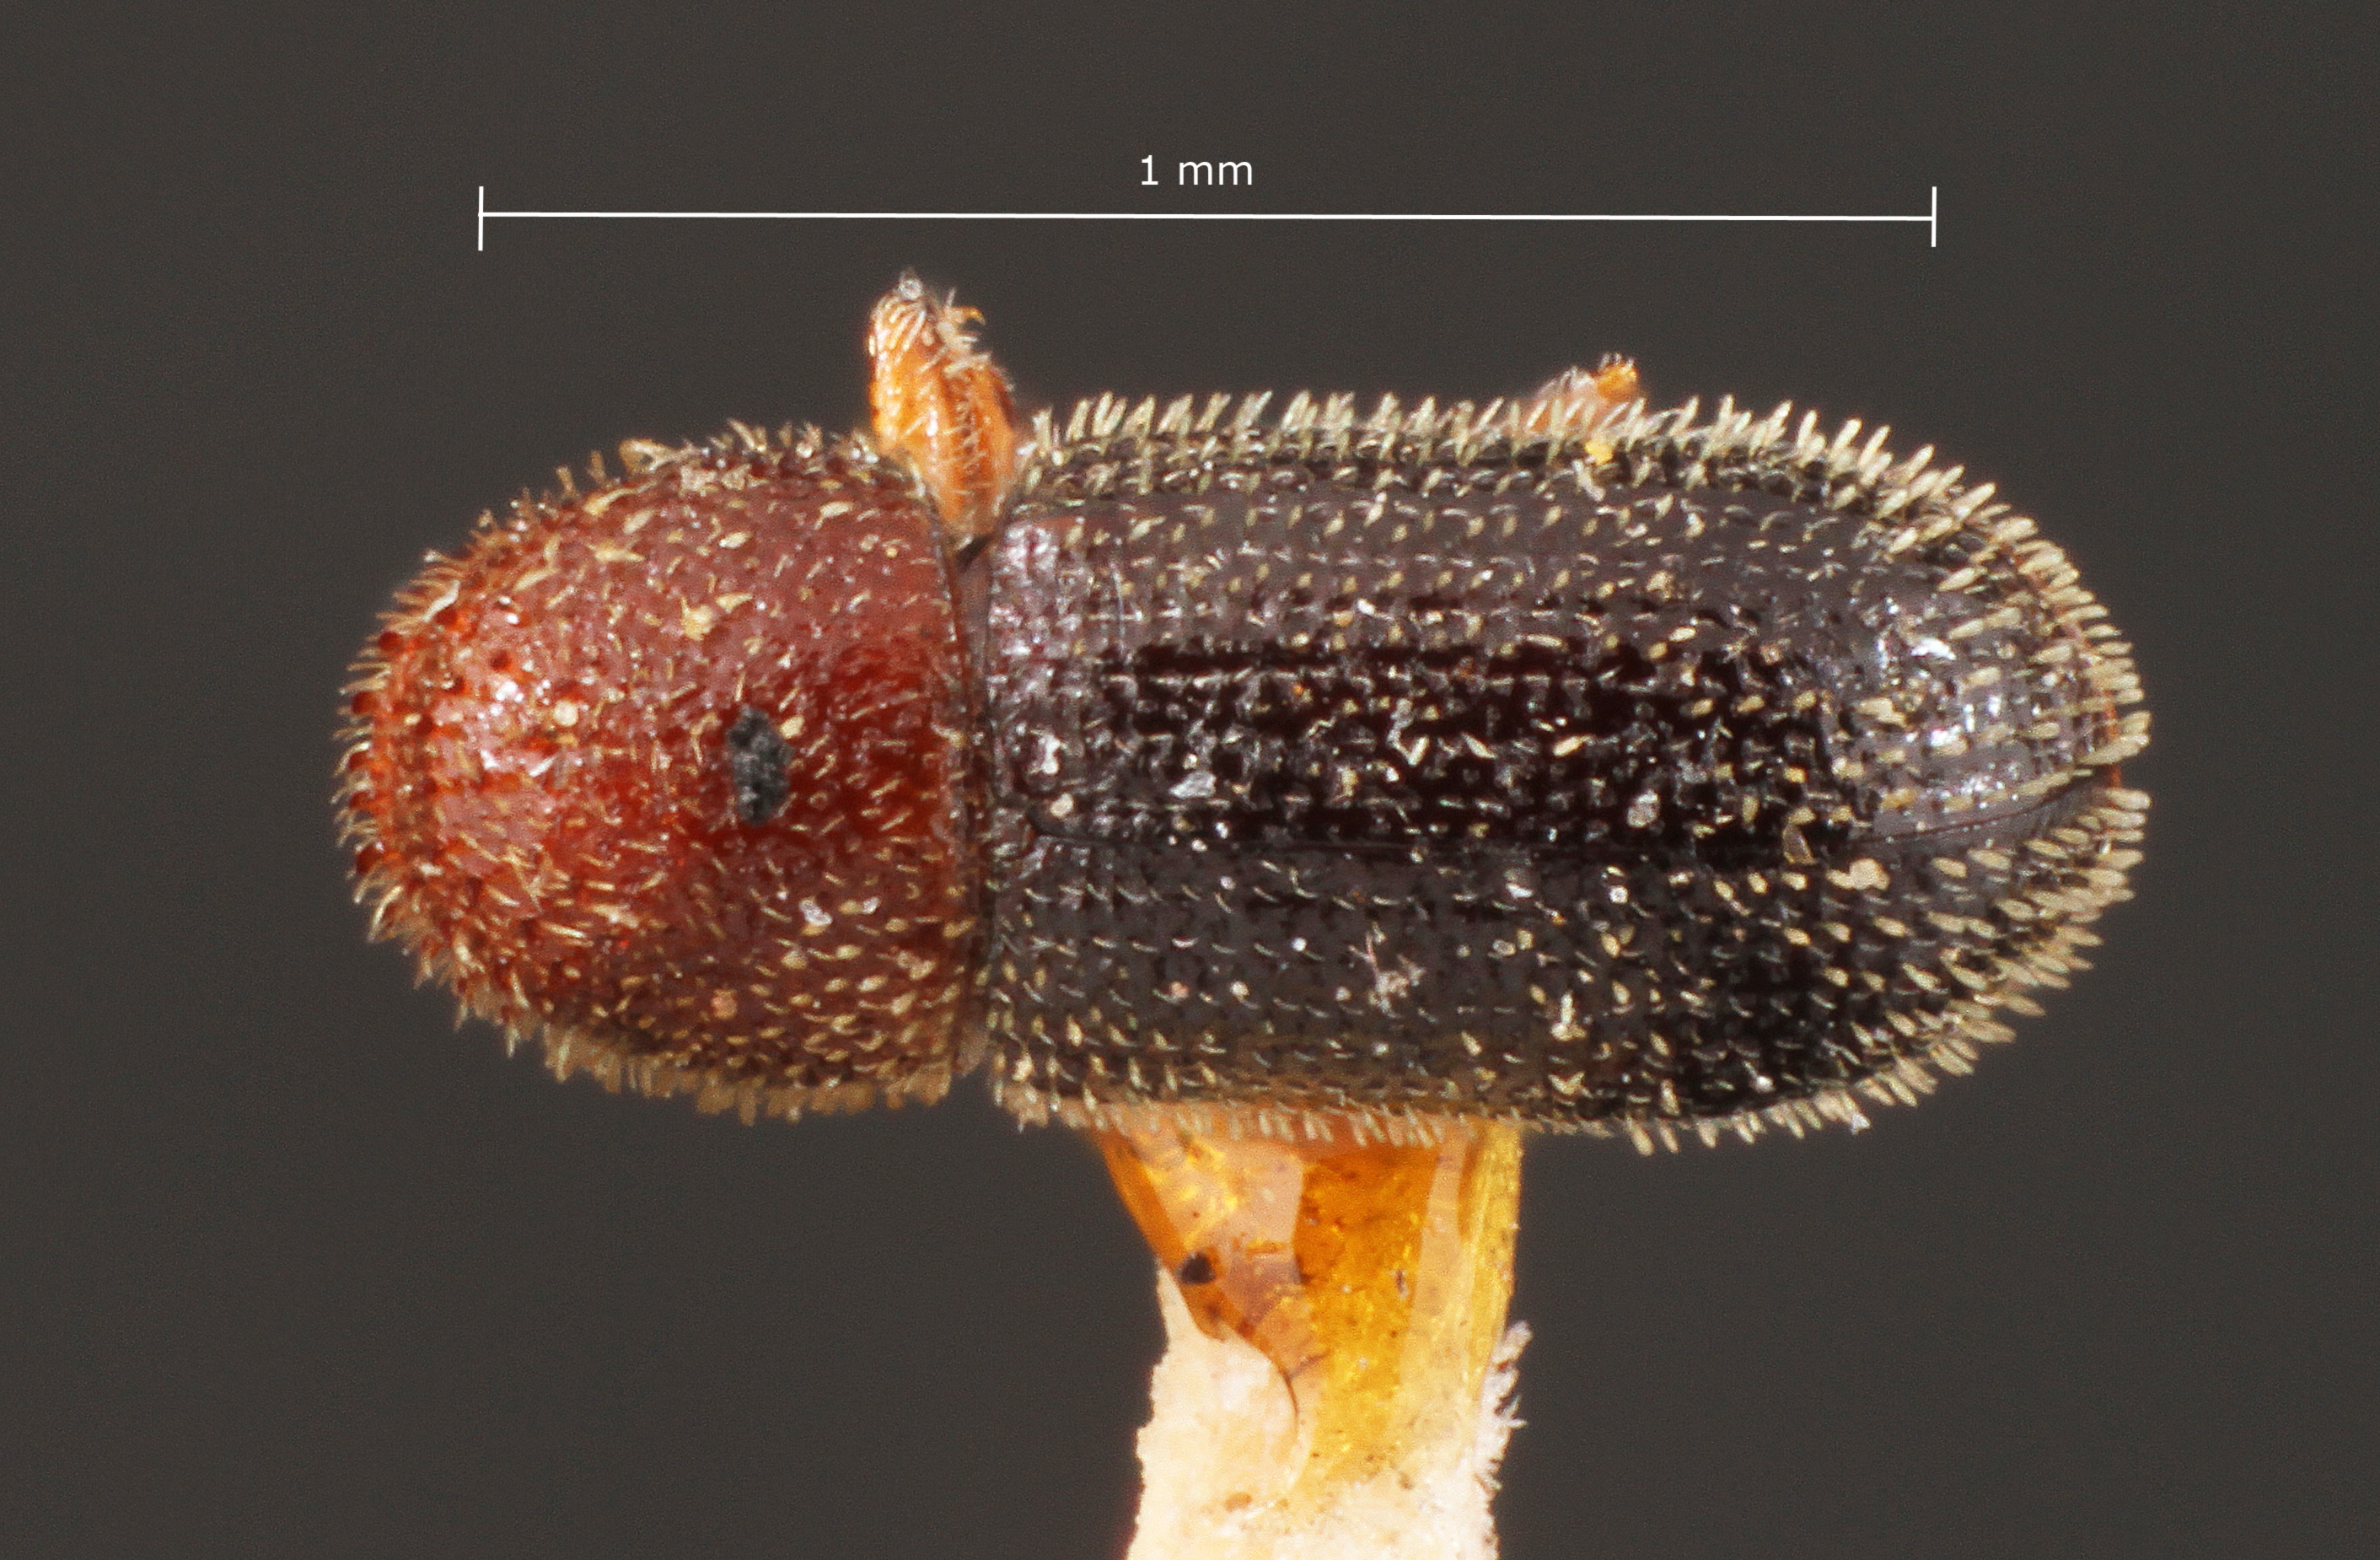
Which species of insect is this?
Hypothenemus californicus
